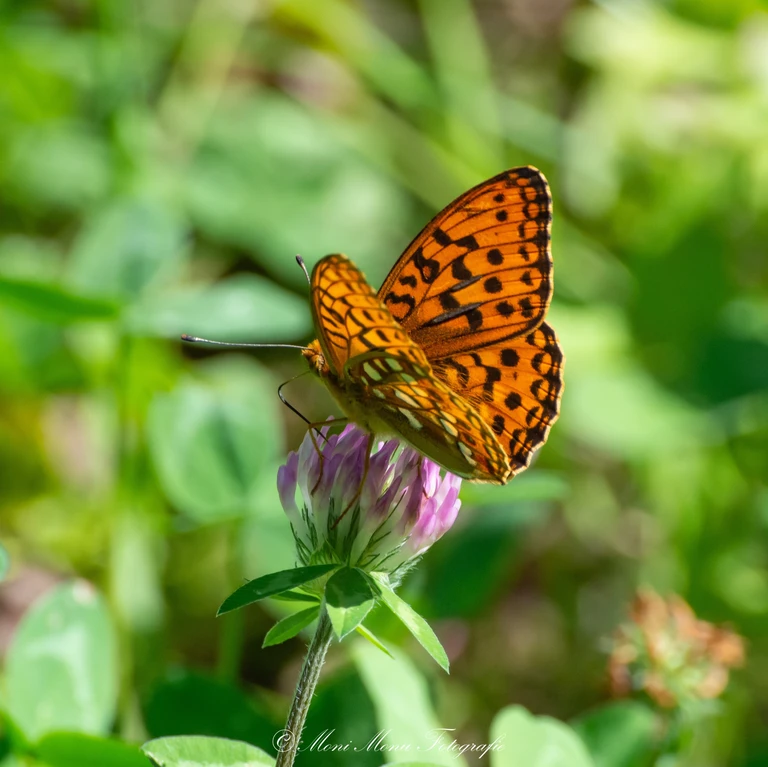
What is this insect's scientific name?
Fabriciana adippe
